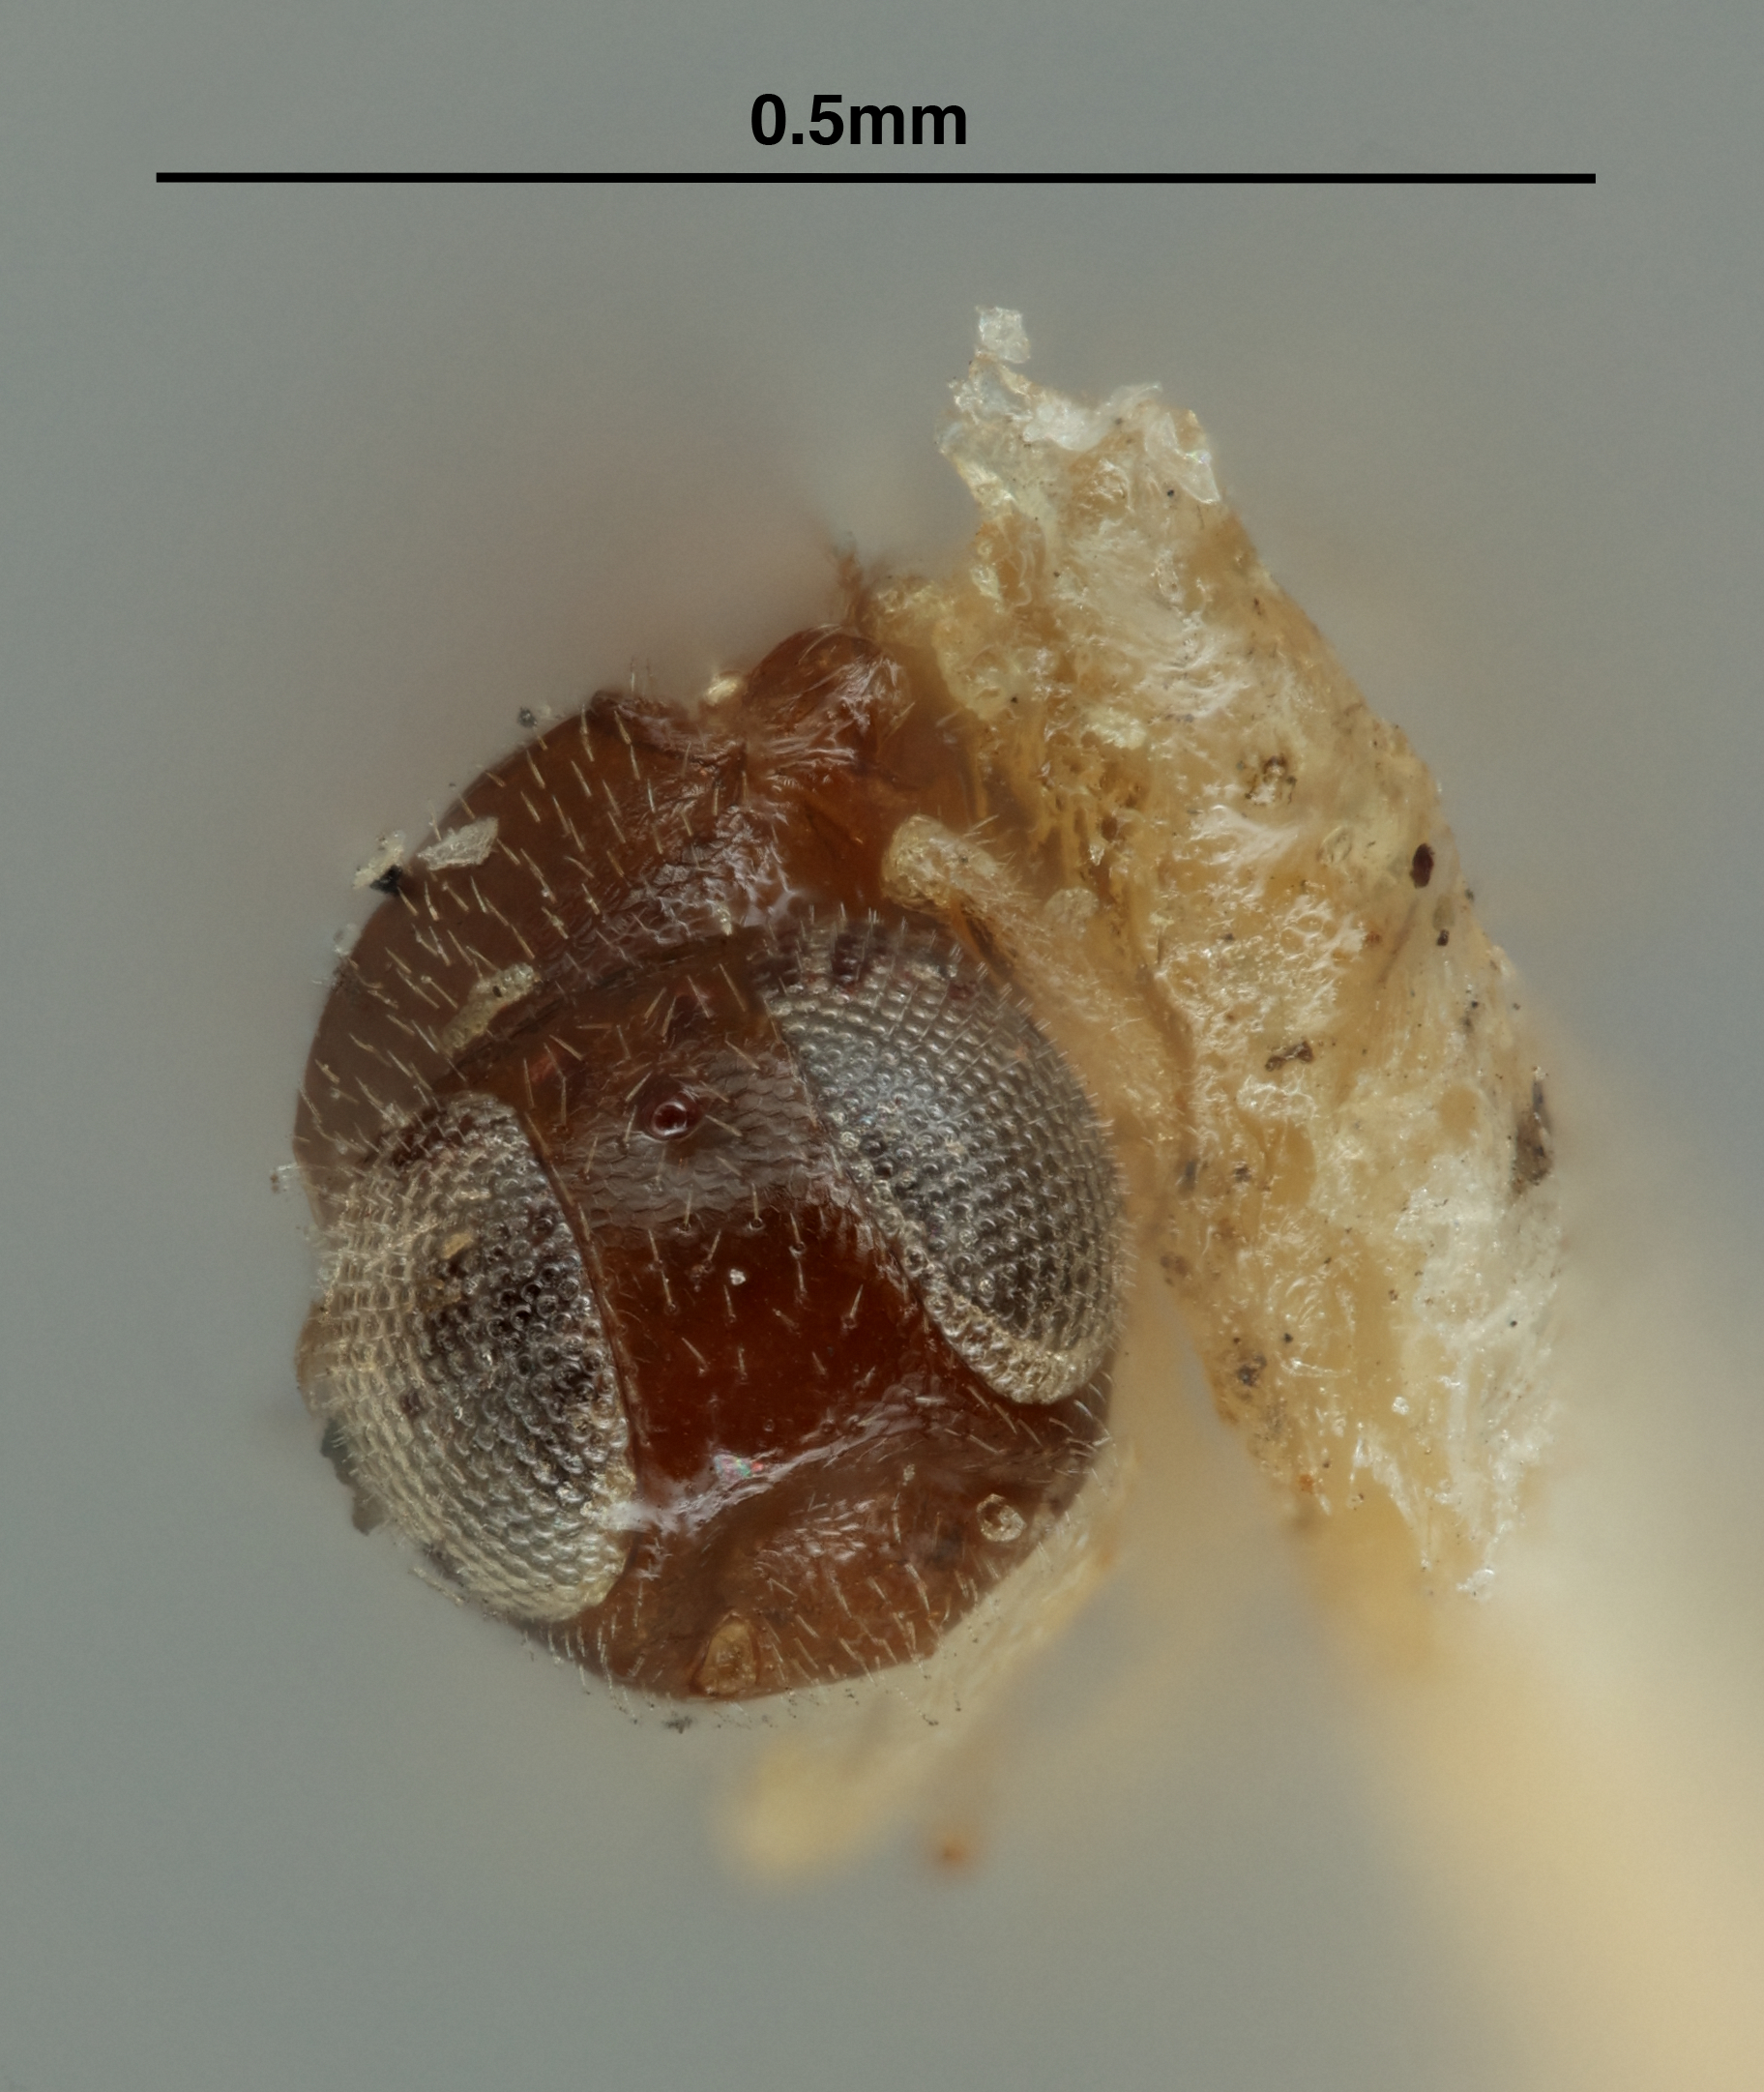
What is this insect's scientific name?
Bothriocraera flavipes
